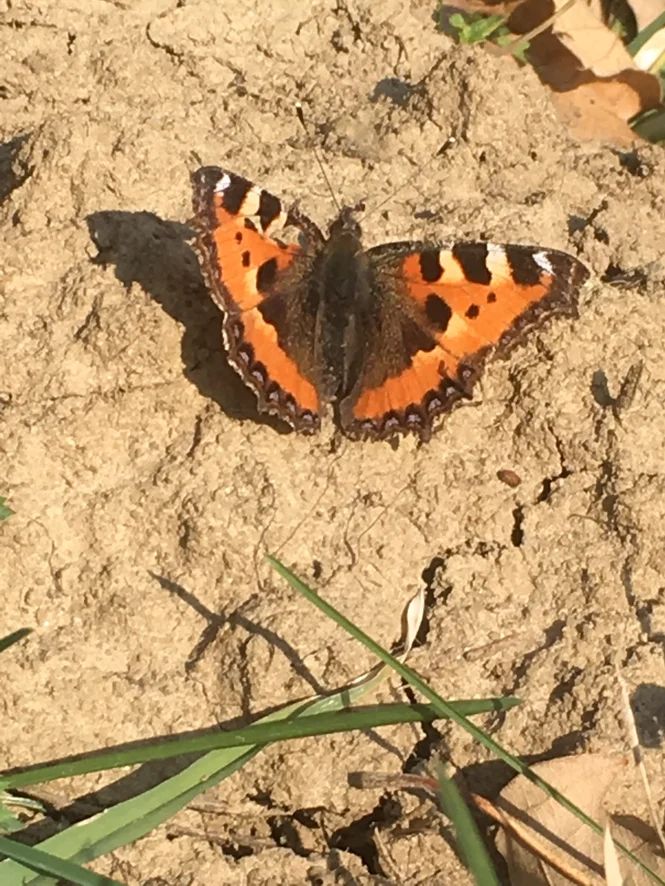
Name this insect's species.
Aglais urticae
